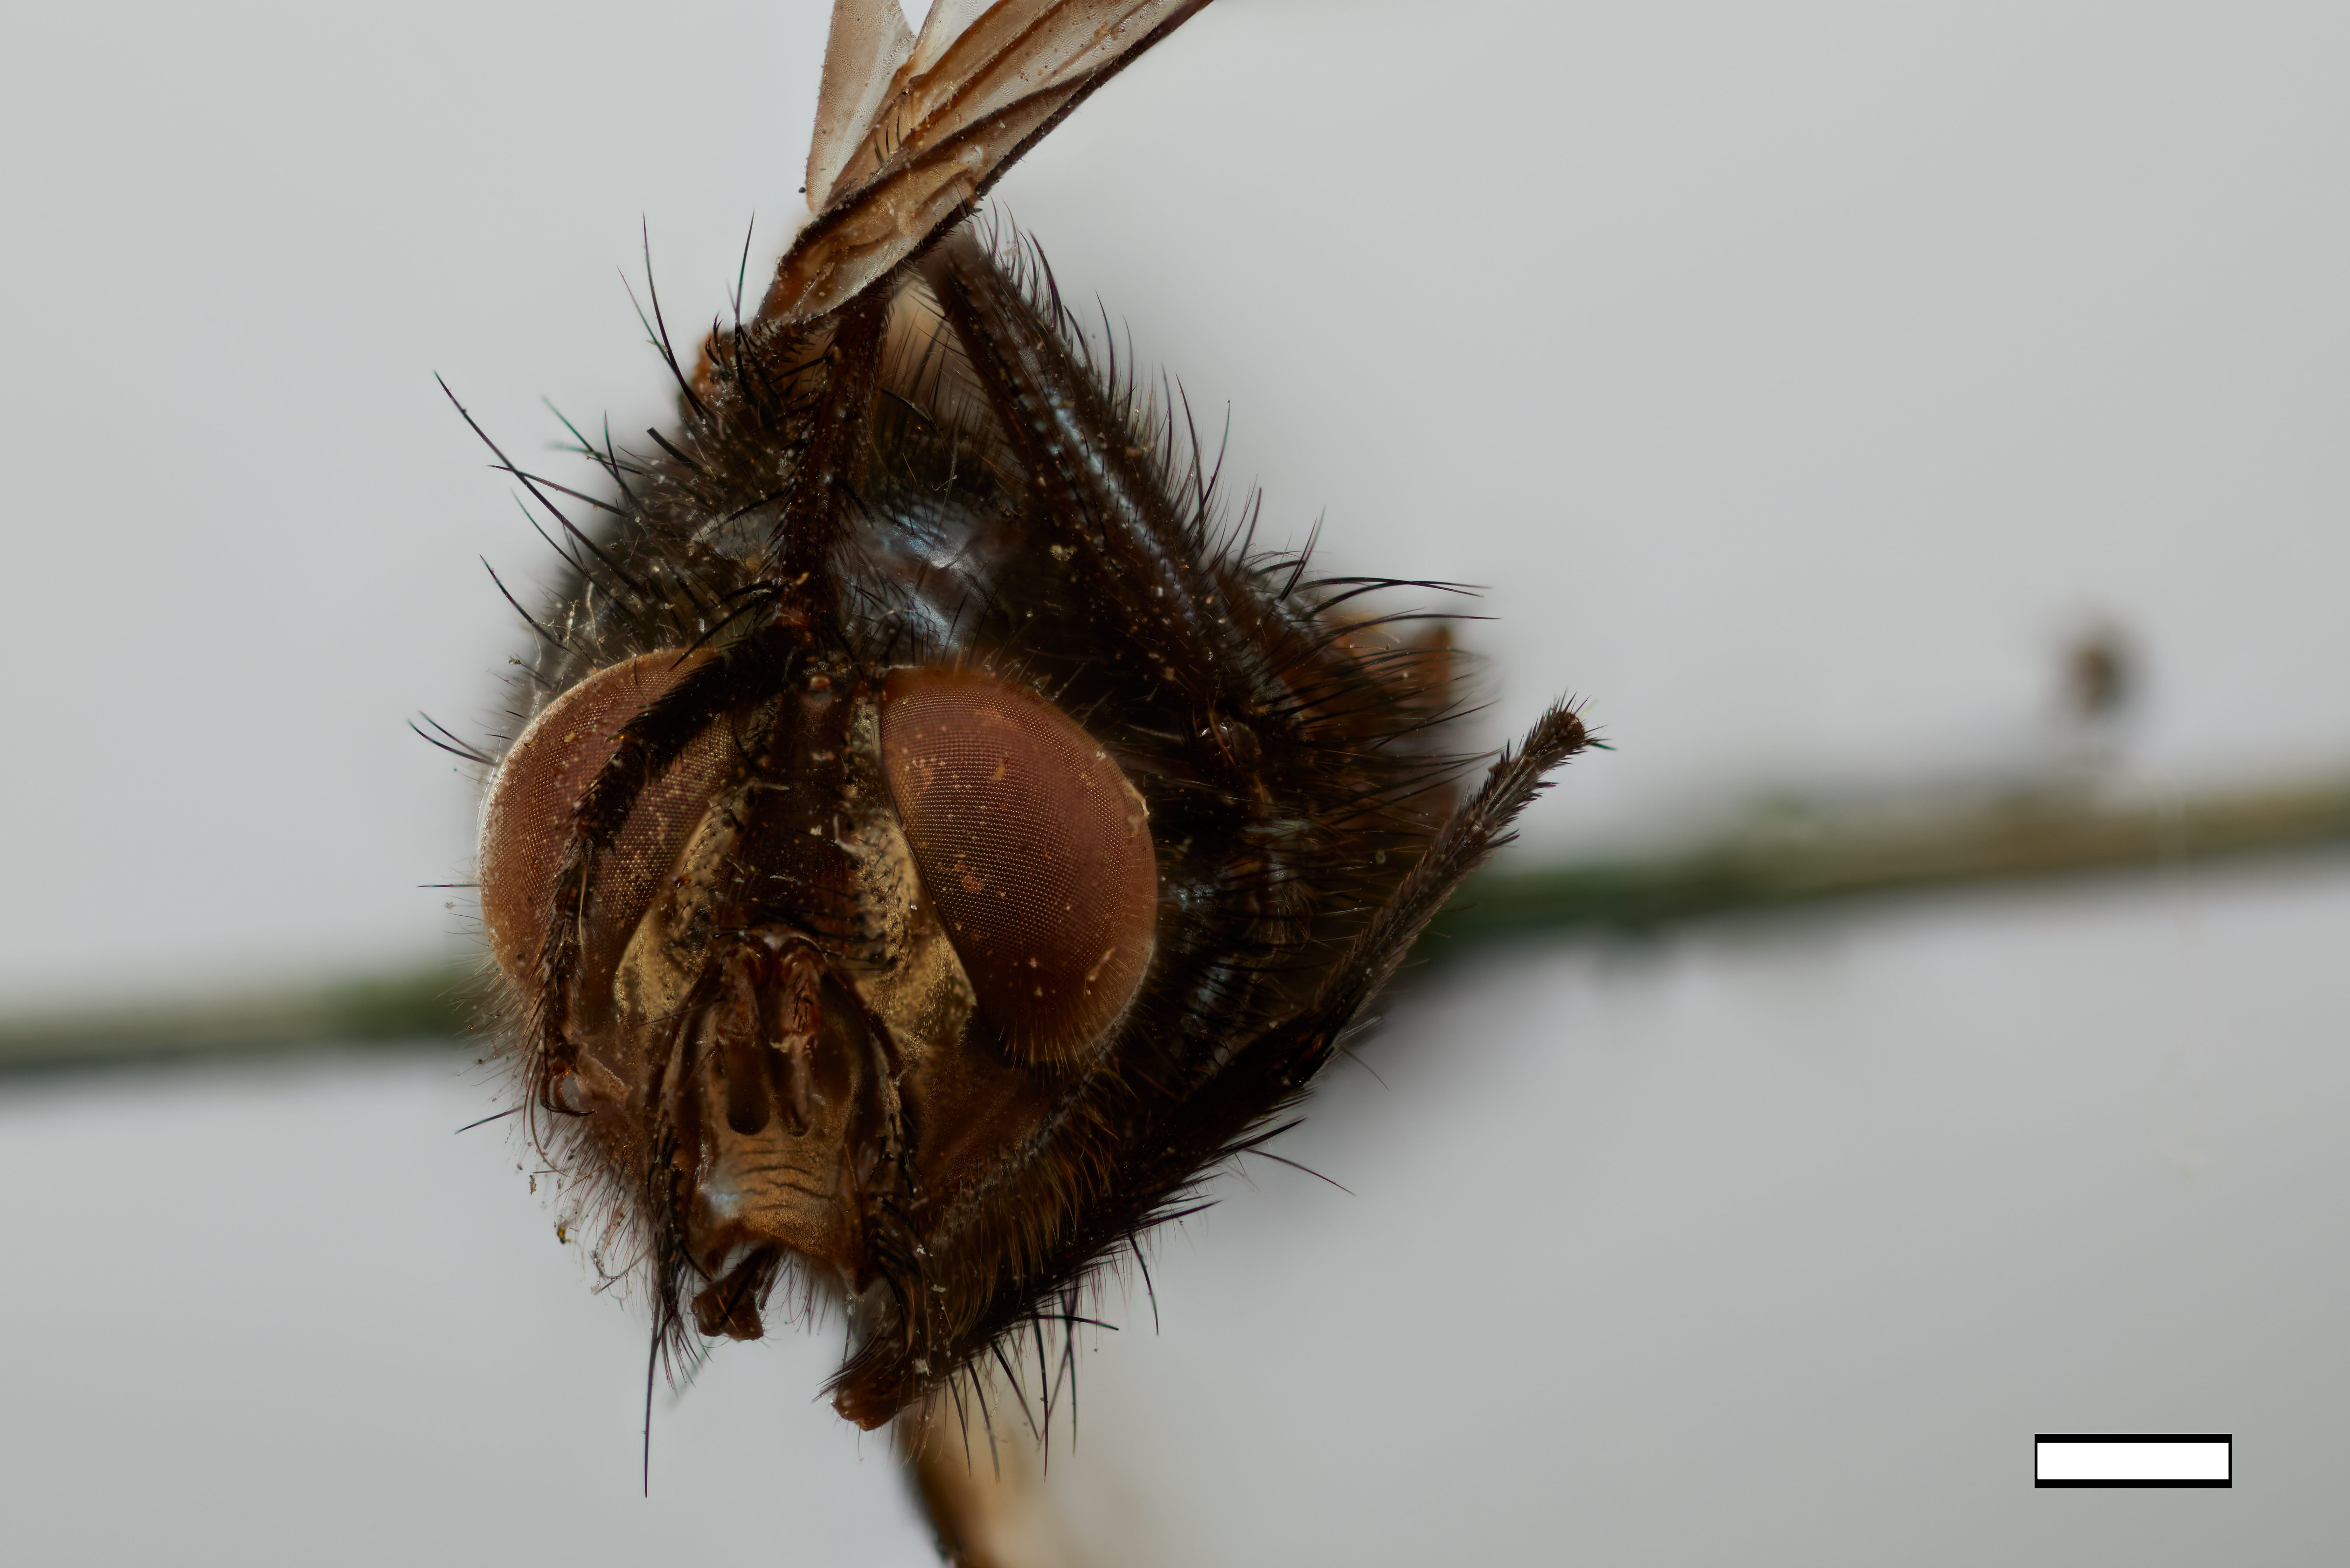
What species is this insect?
Chlorodexia froggattii
